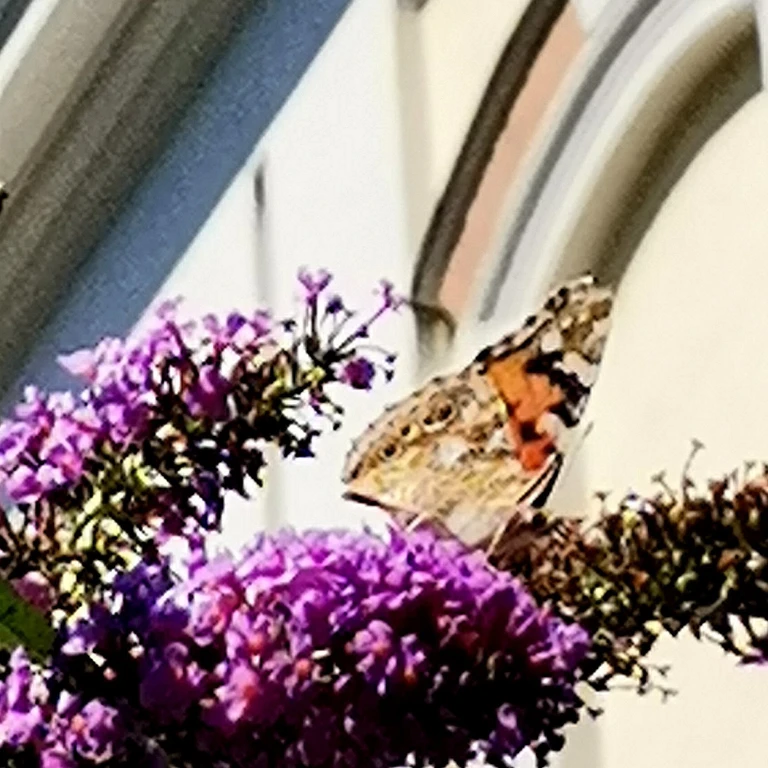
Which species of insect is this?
Vanessa cardui
